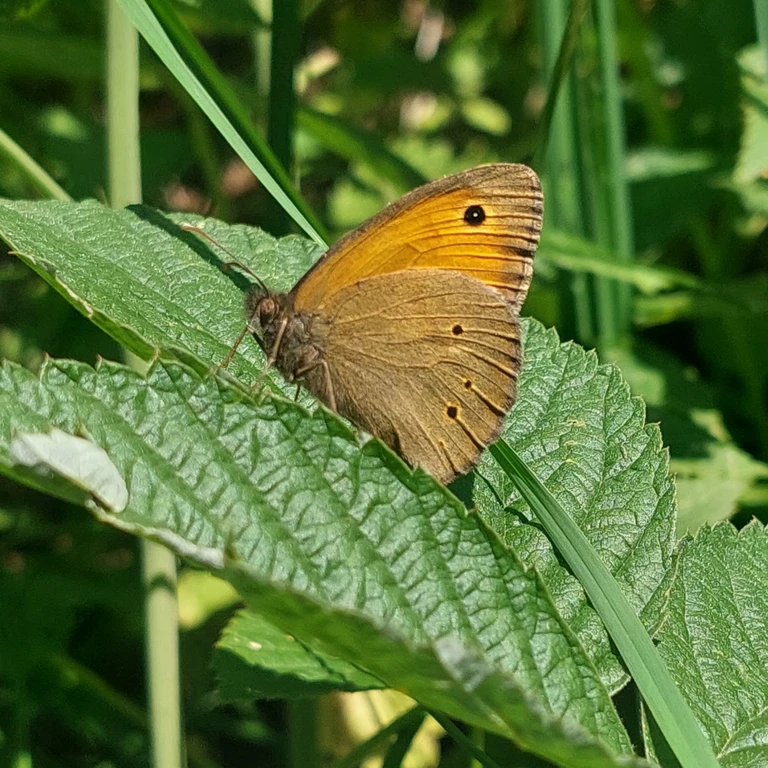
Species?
Maniola jurtina
